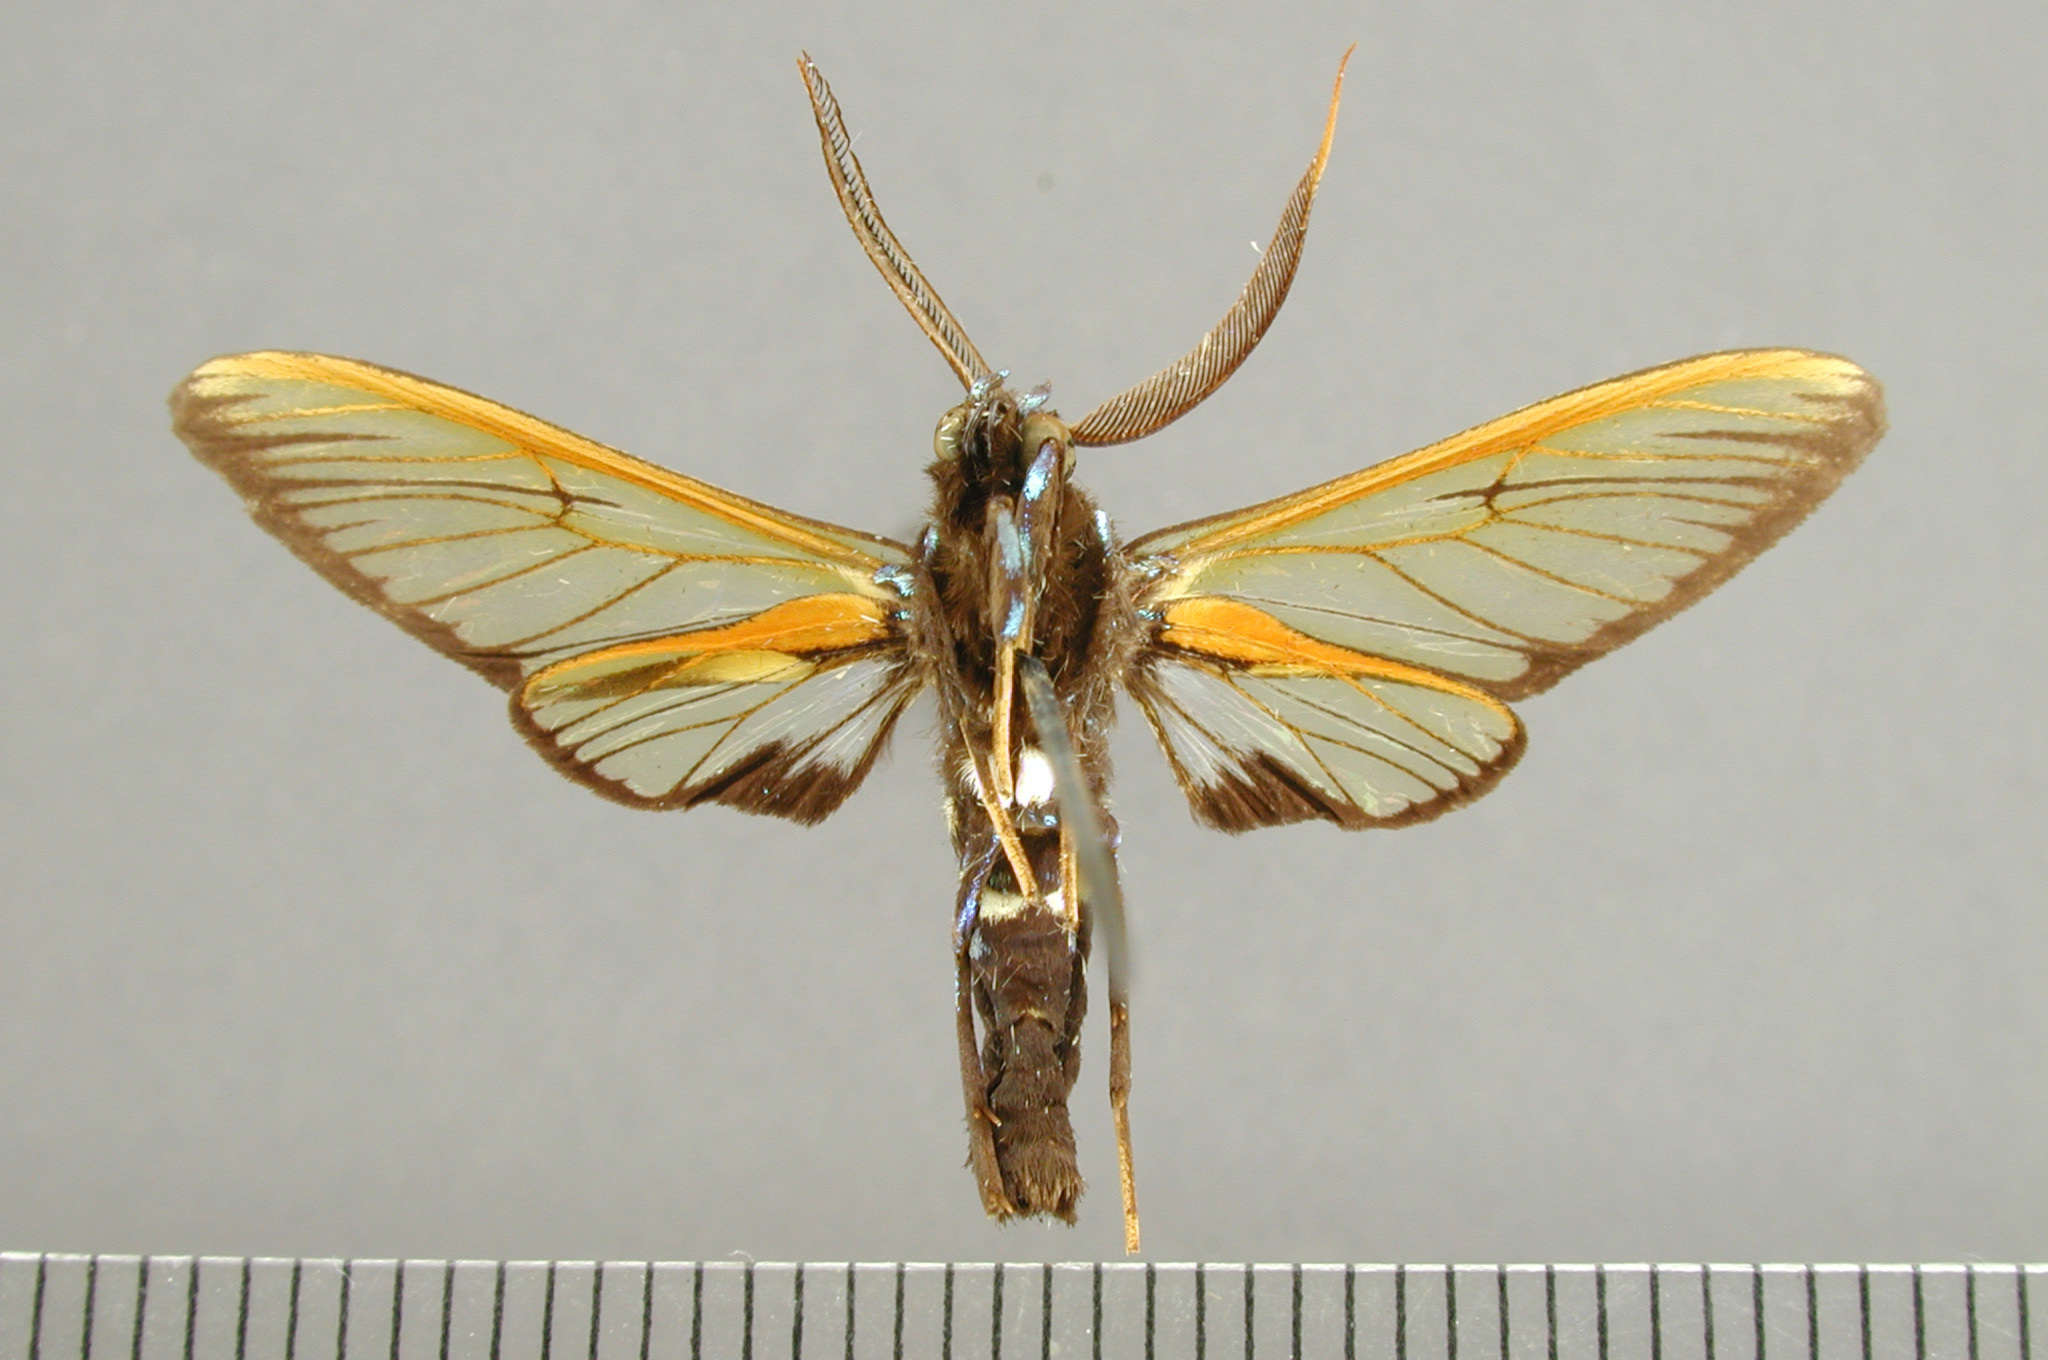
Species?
Sarosa mora
